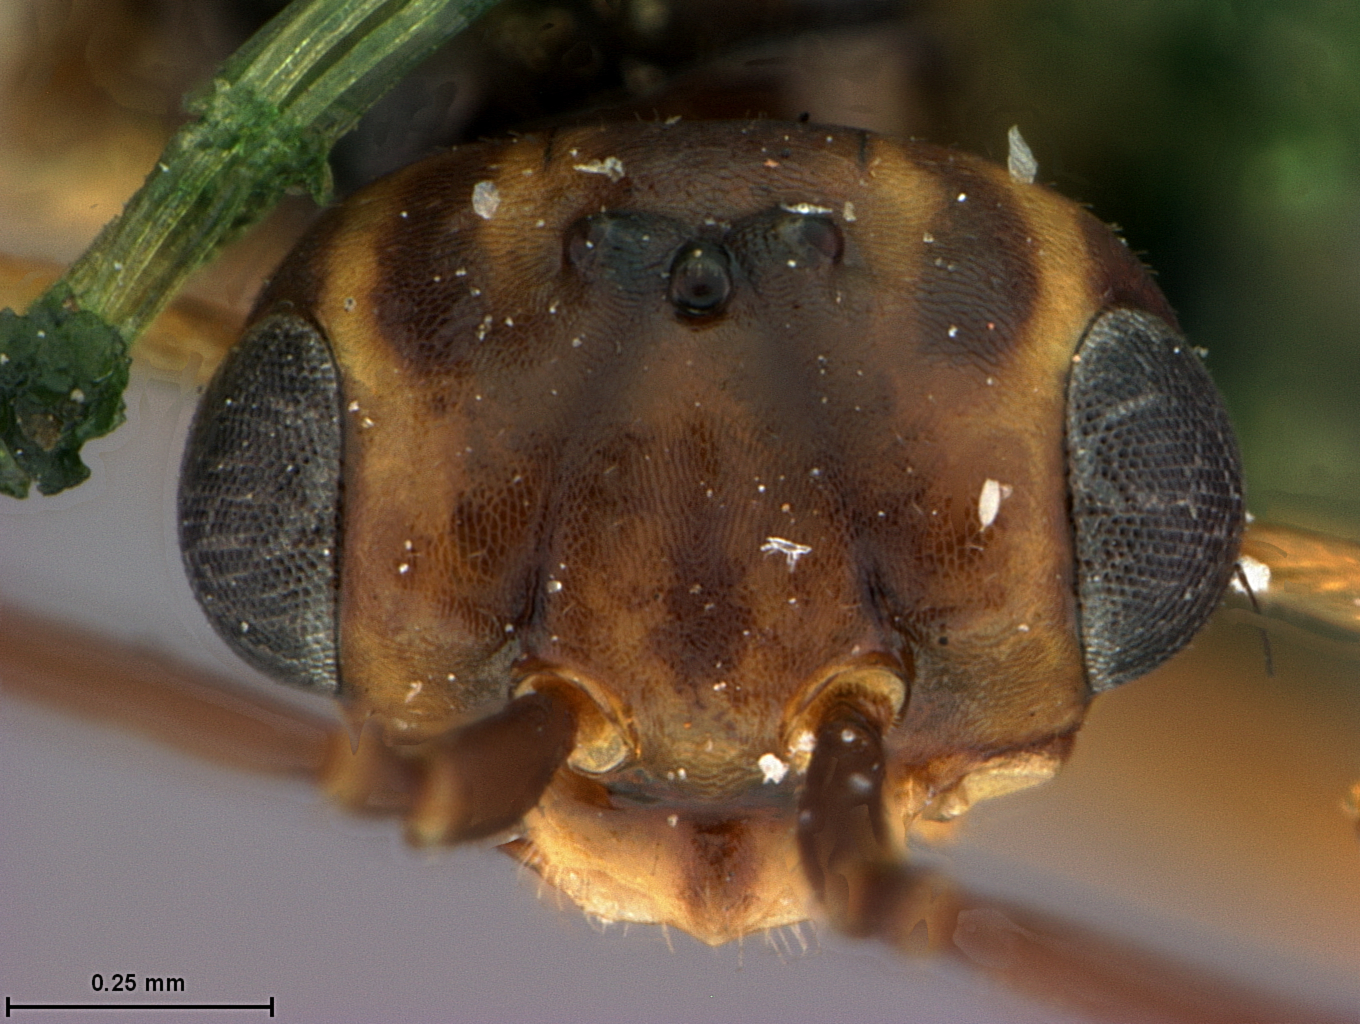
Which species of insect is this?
Xyela errans
